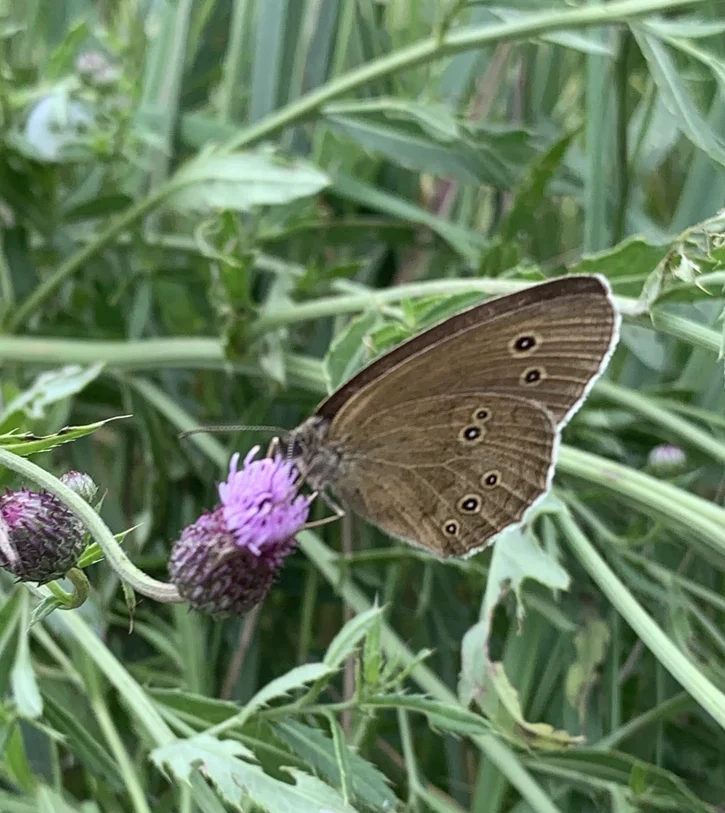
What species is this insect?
Aphantopus hyperantus
